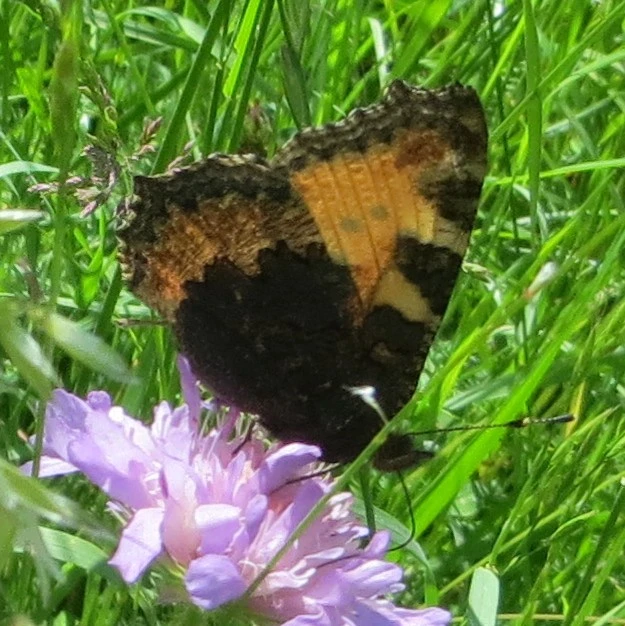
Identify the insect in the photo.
Aglais urticae
